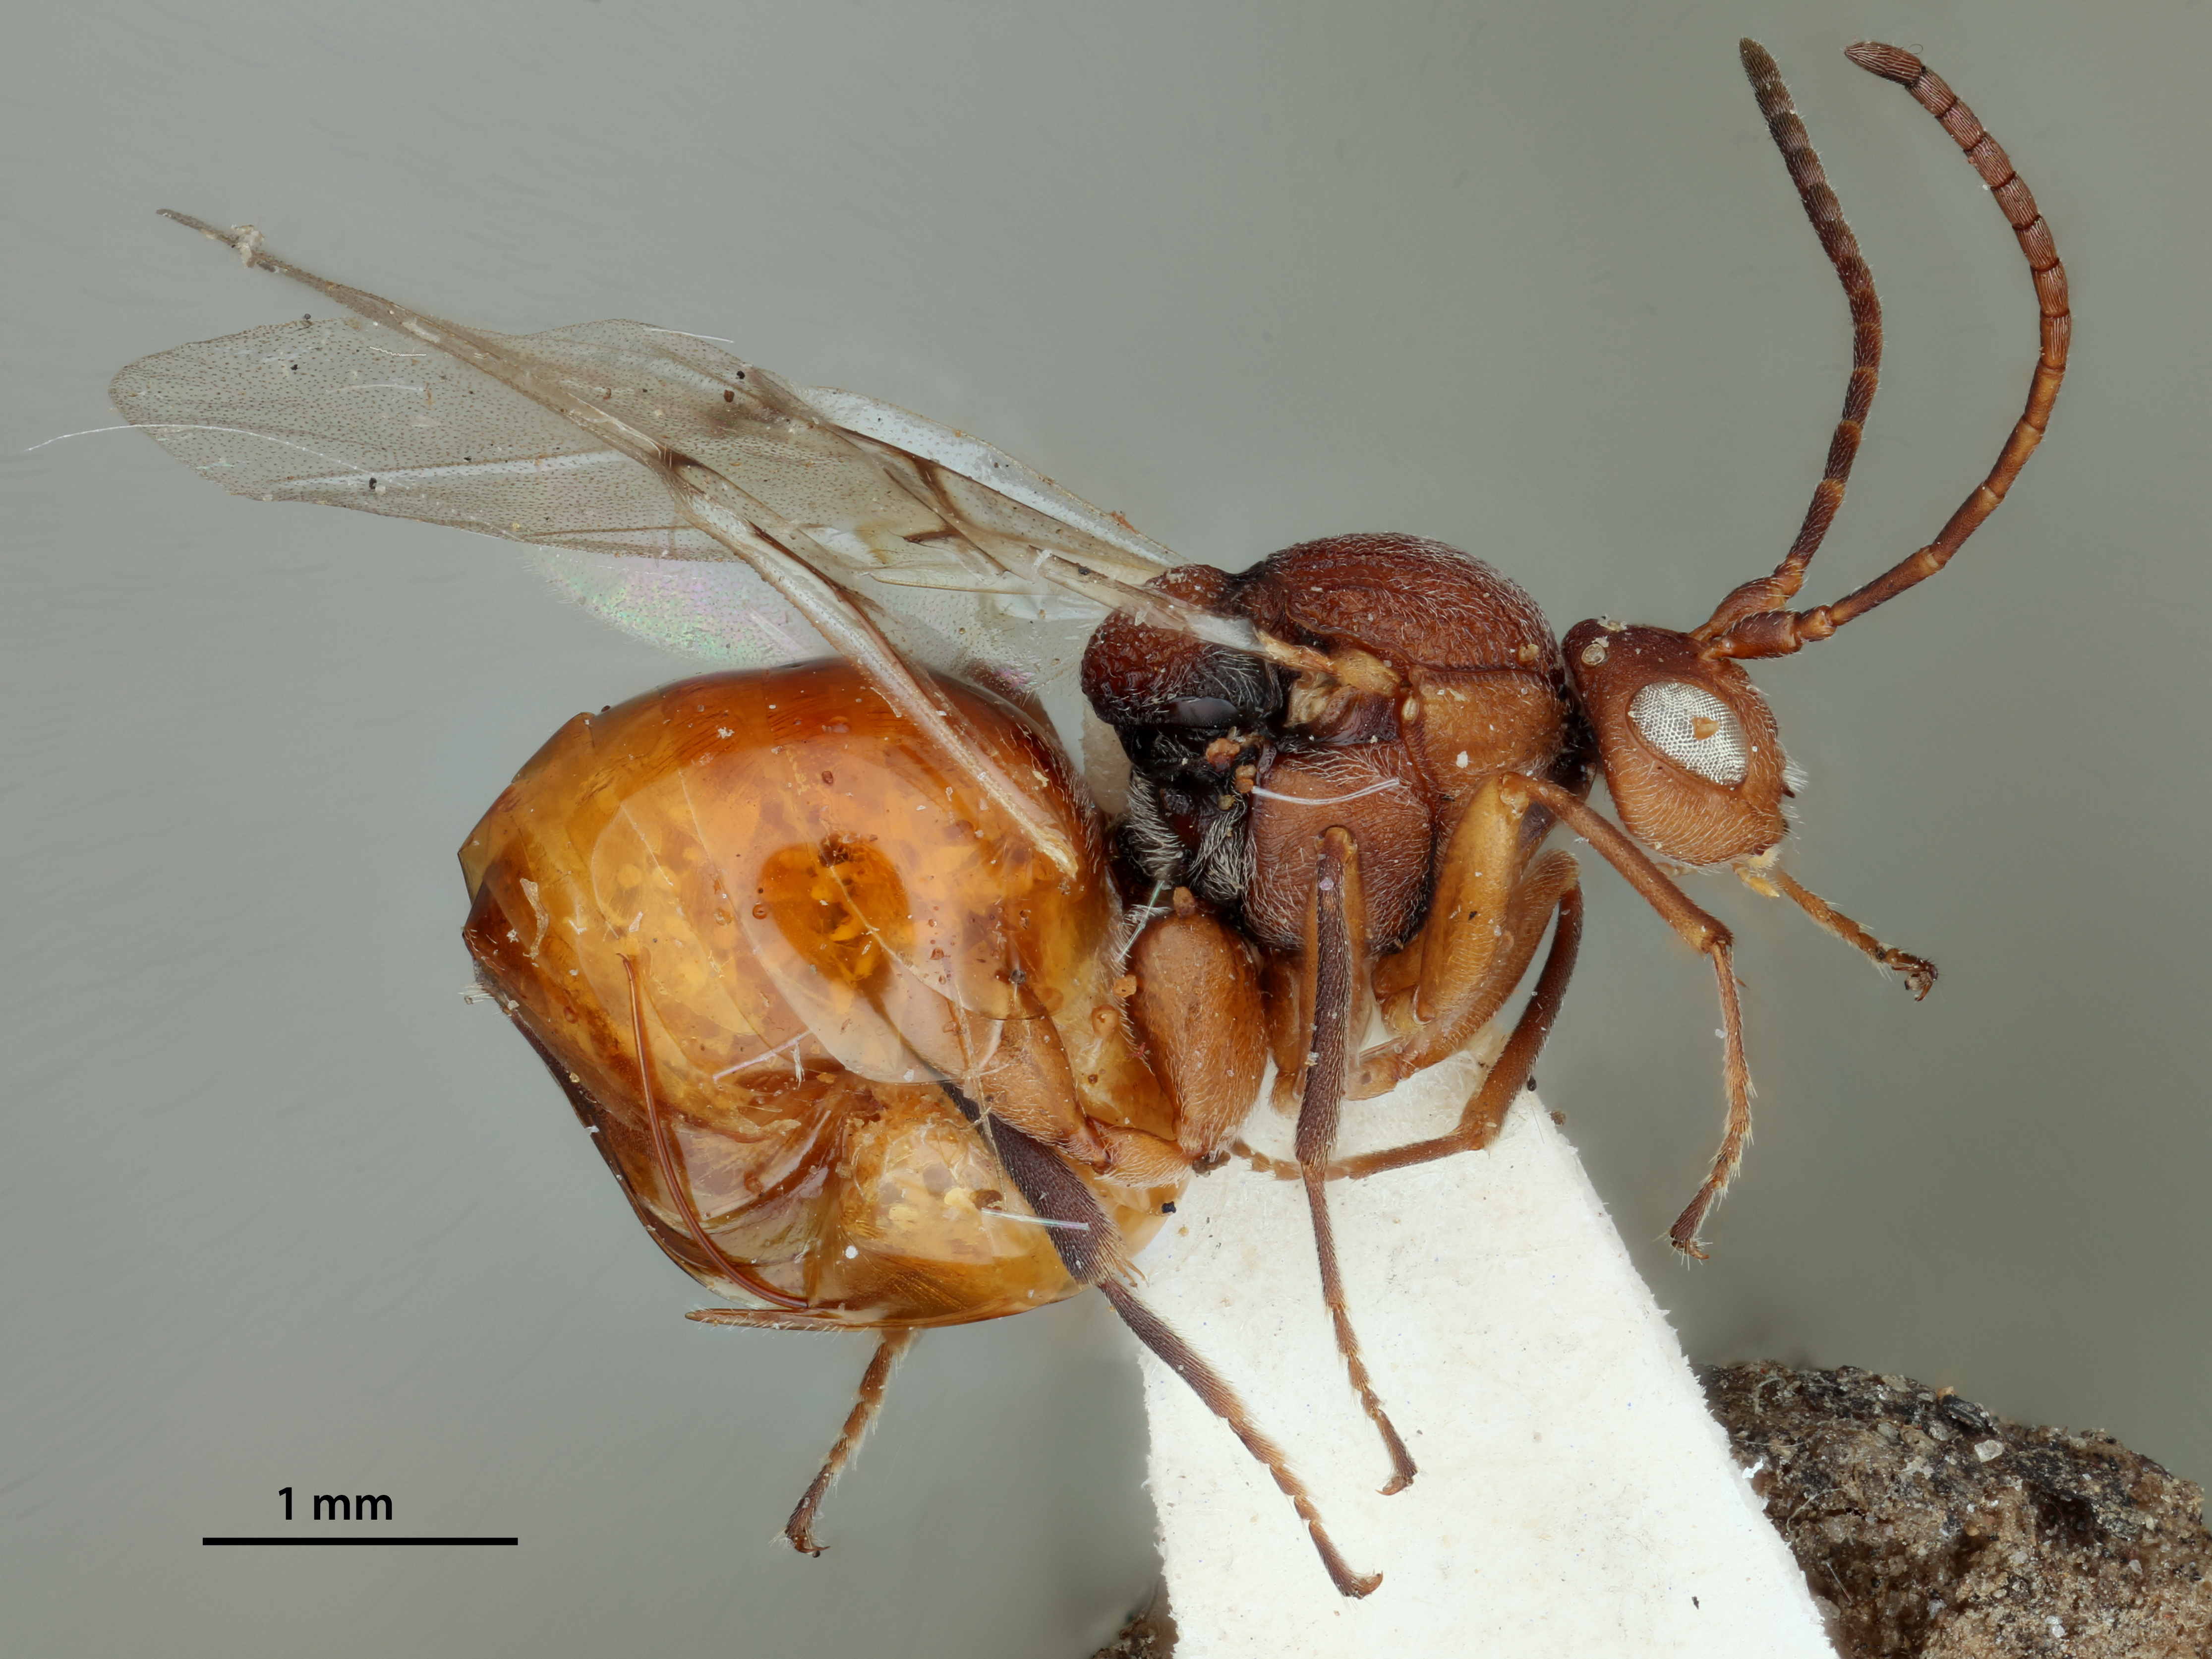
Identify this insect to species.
Callirhytis hopkinsi
